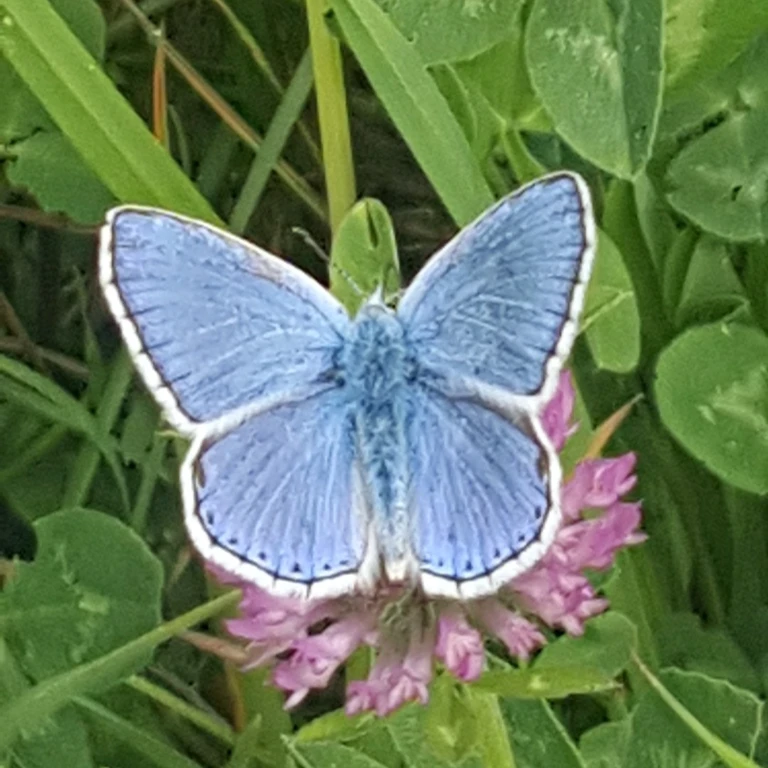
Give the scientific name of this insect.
Lysandra bellargus
